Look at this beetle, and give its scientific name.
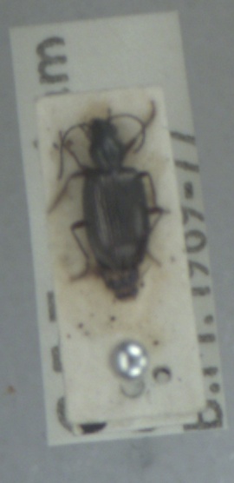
Bembidion punctulatum
